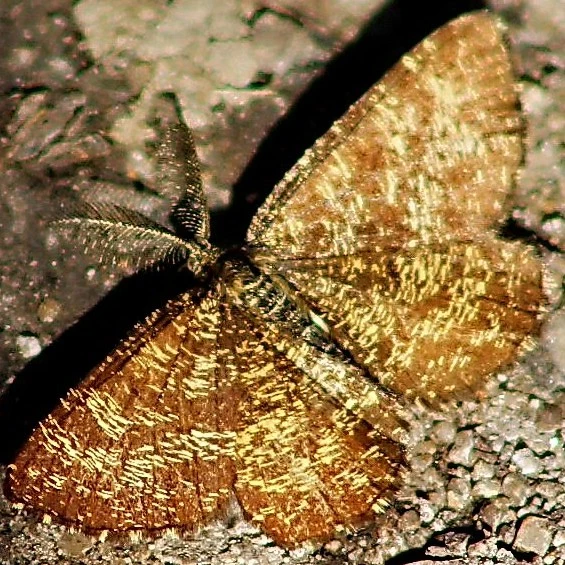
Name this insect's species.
Ematurga atomaria
